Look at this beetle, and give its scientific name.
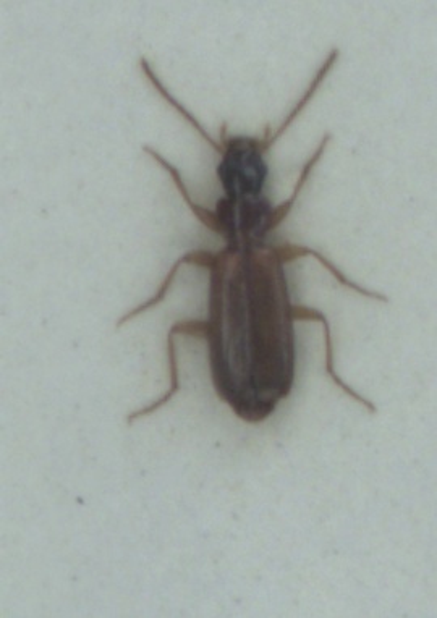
Paradromius linearis
